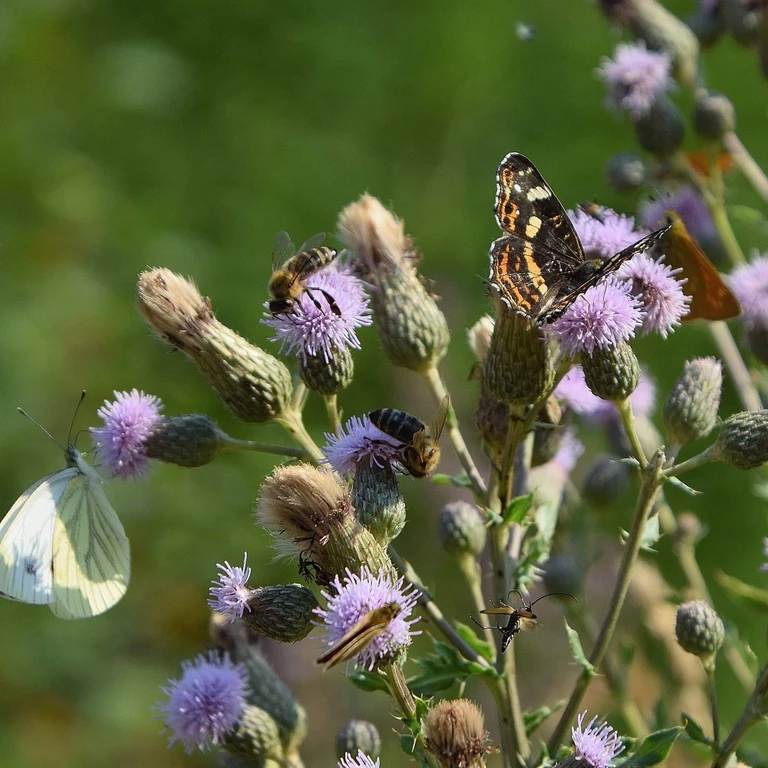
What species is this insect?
Araschnia levana
